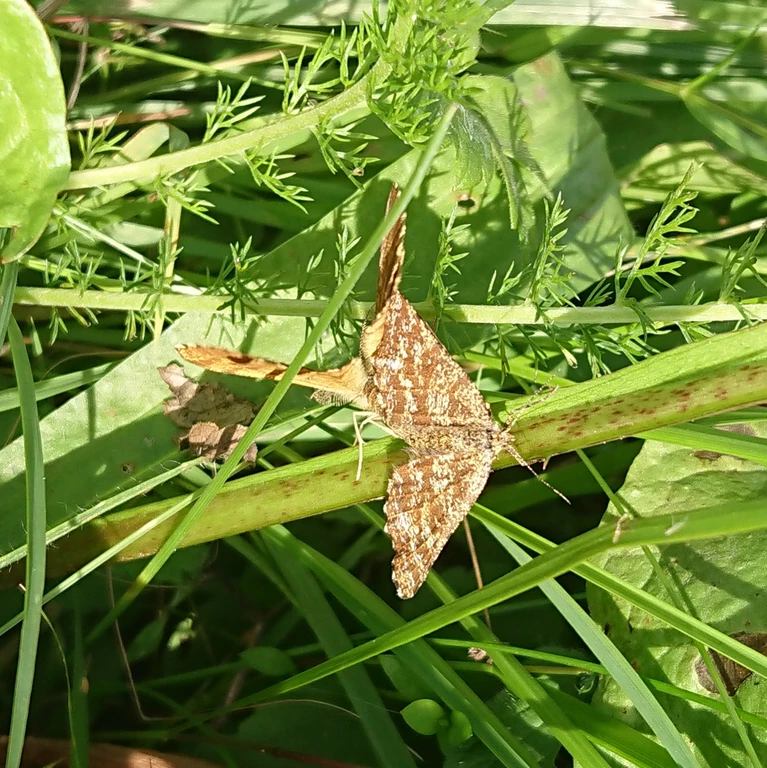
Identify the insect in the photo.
Ematurga atomaria
